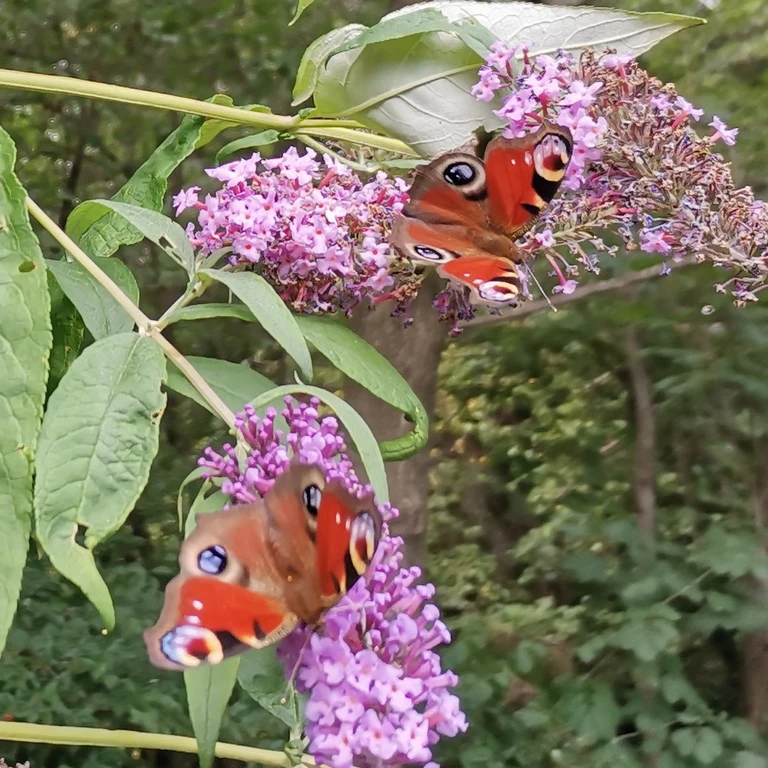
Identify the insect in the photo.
Aglais io
